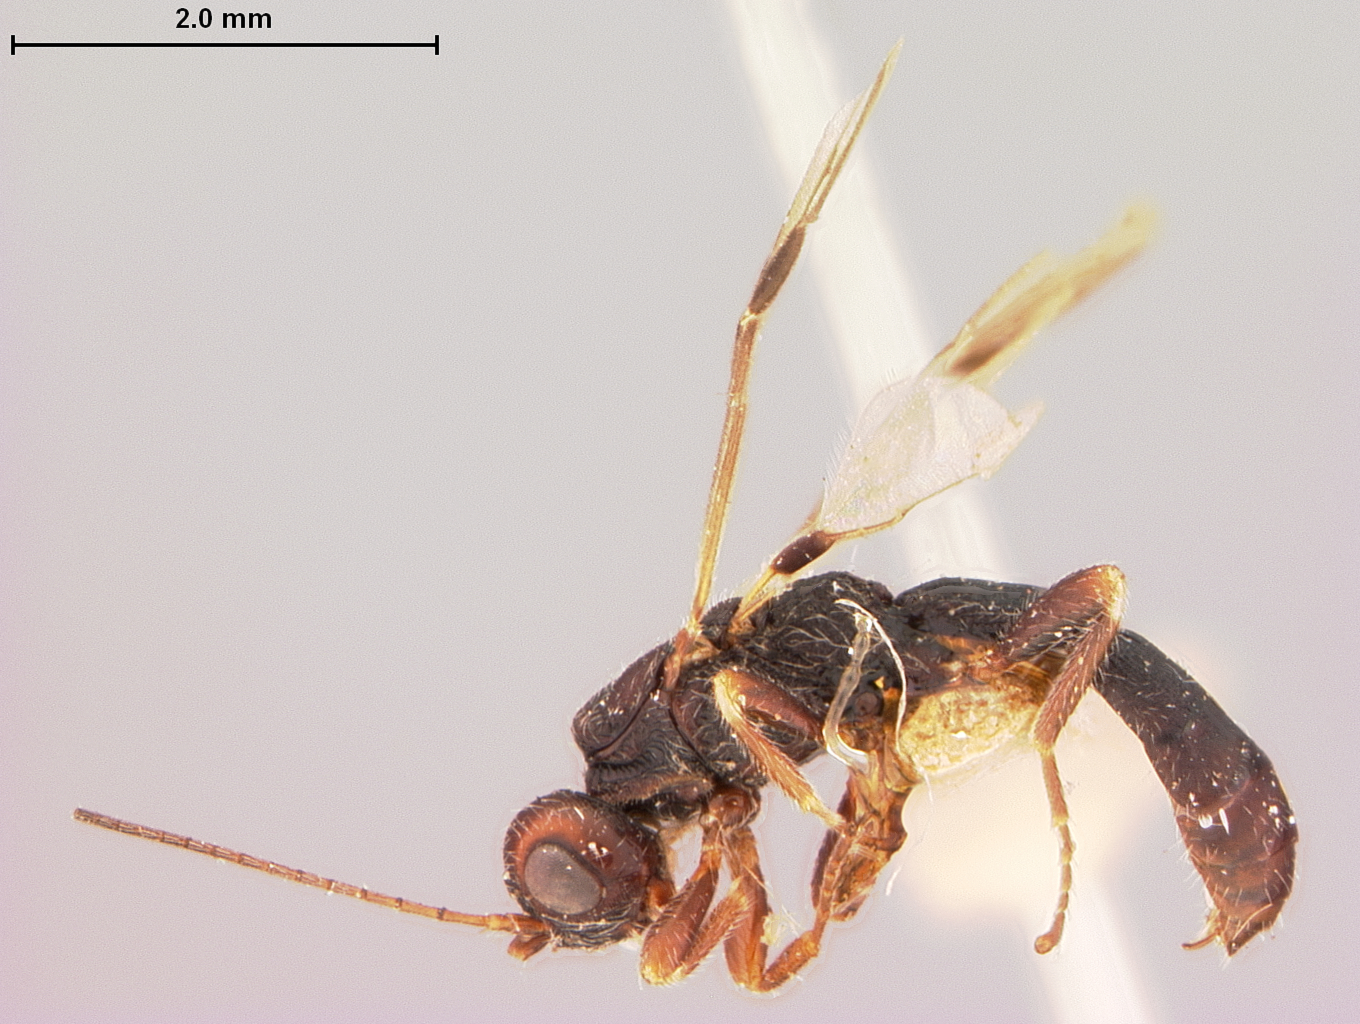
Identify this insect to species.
Heterospilus texanus
